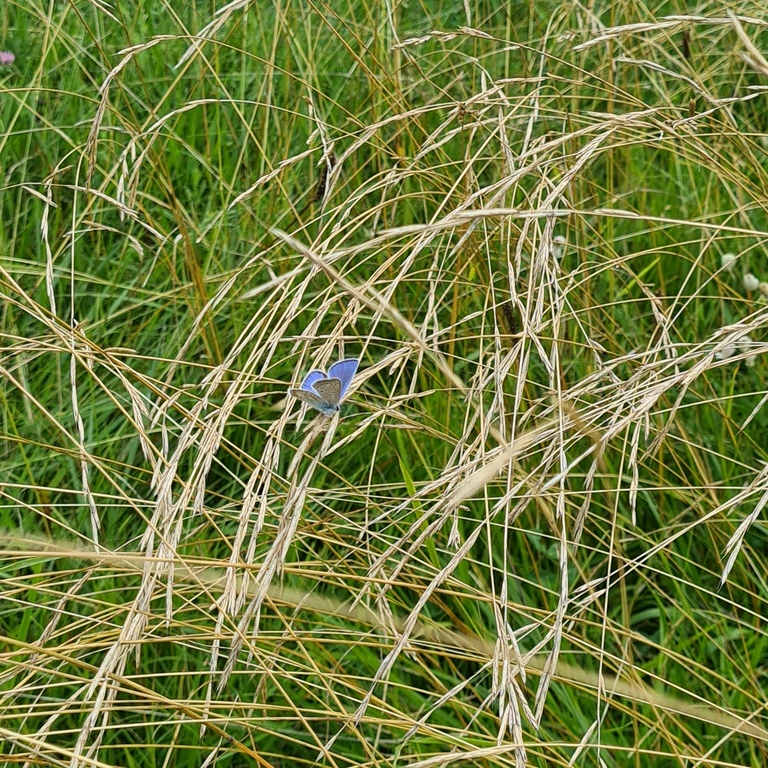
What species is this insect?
Polyommatus icarus
